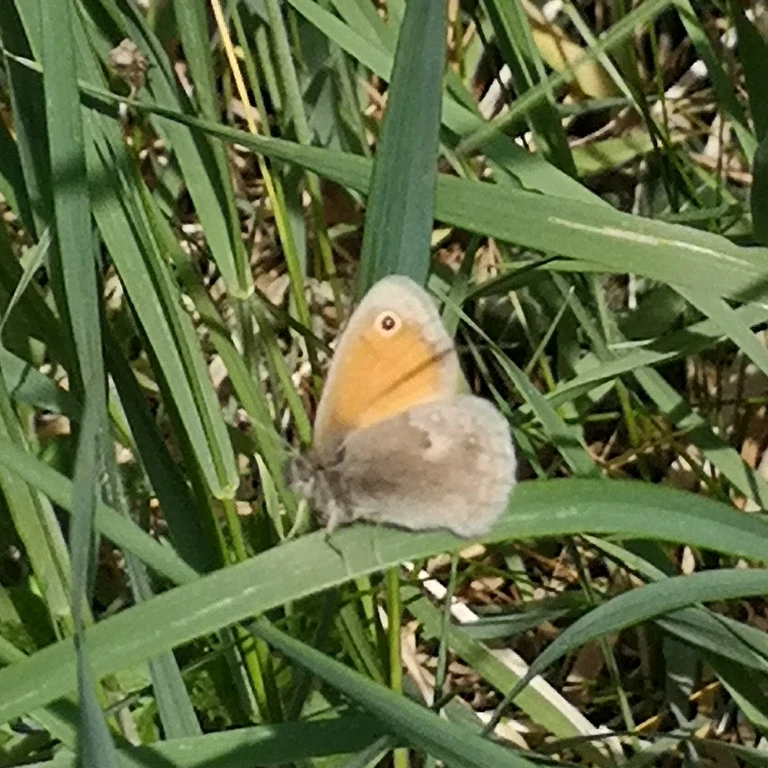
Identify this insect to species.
Coenonympha pamphilus
